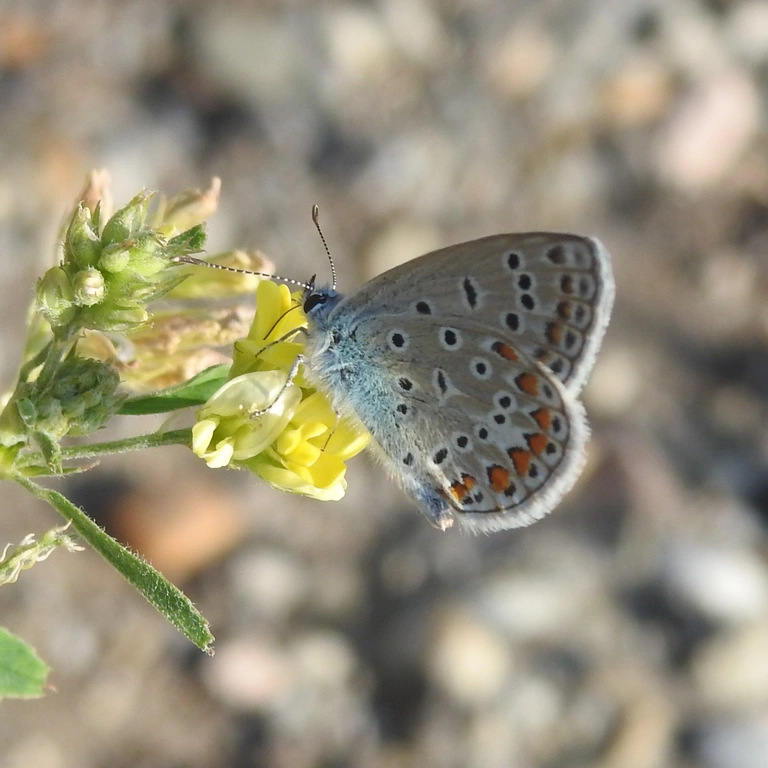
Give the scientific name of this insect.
Polyommatus icarus
